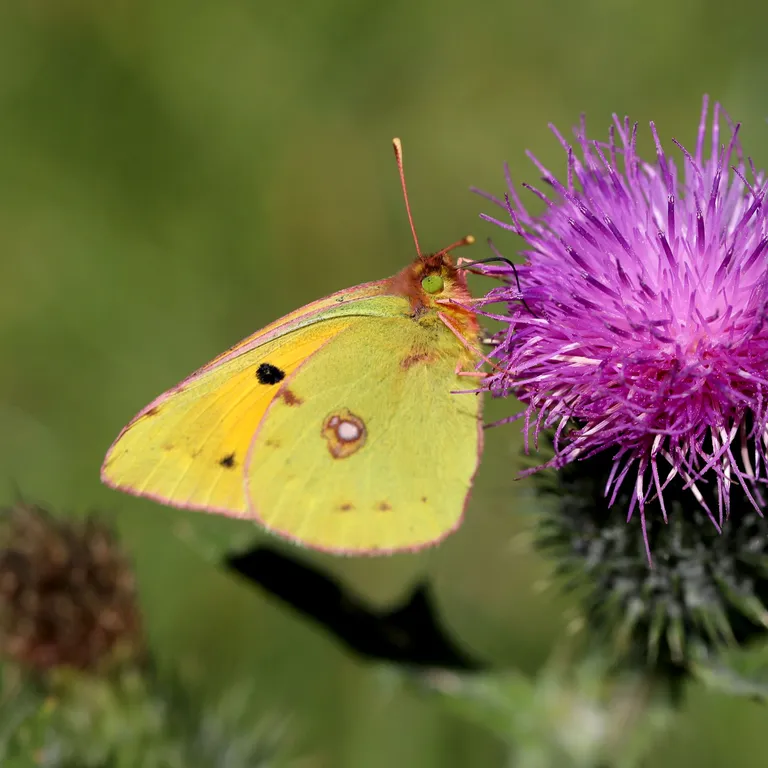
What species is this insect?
Colias croceus
